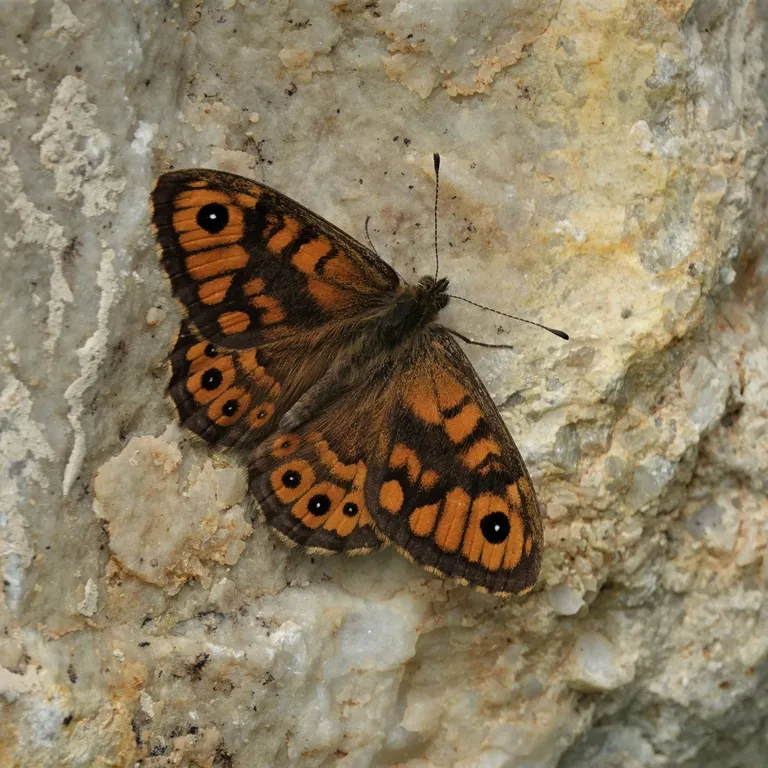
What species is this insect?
Lasiommata megera (also Pararge megera)
